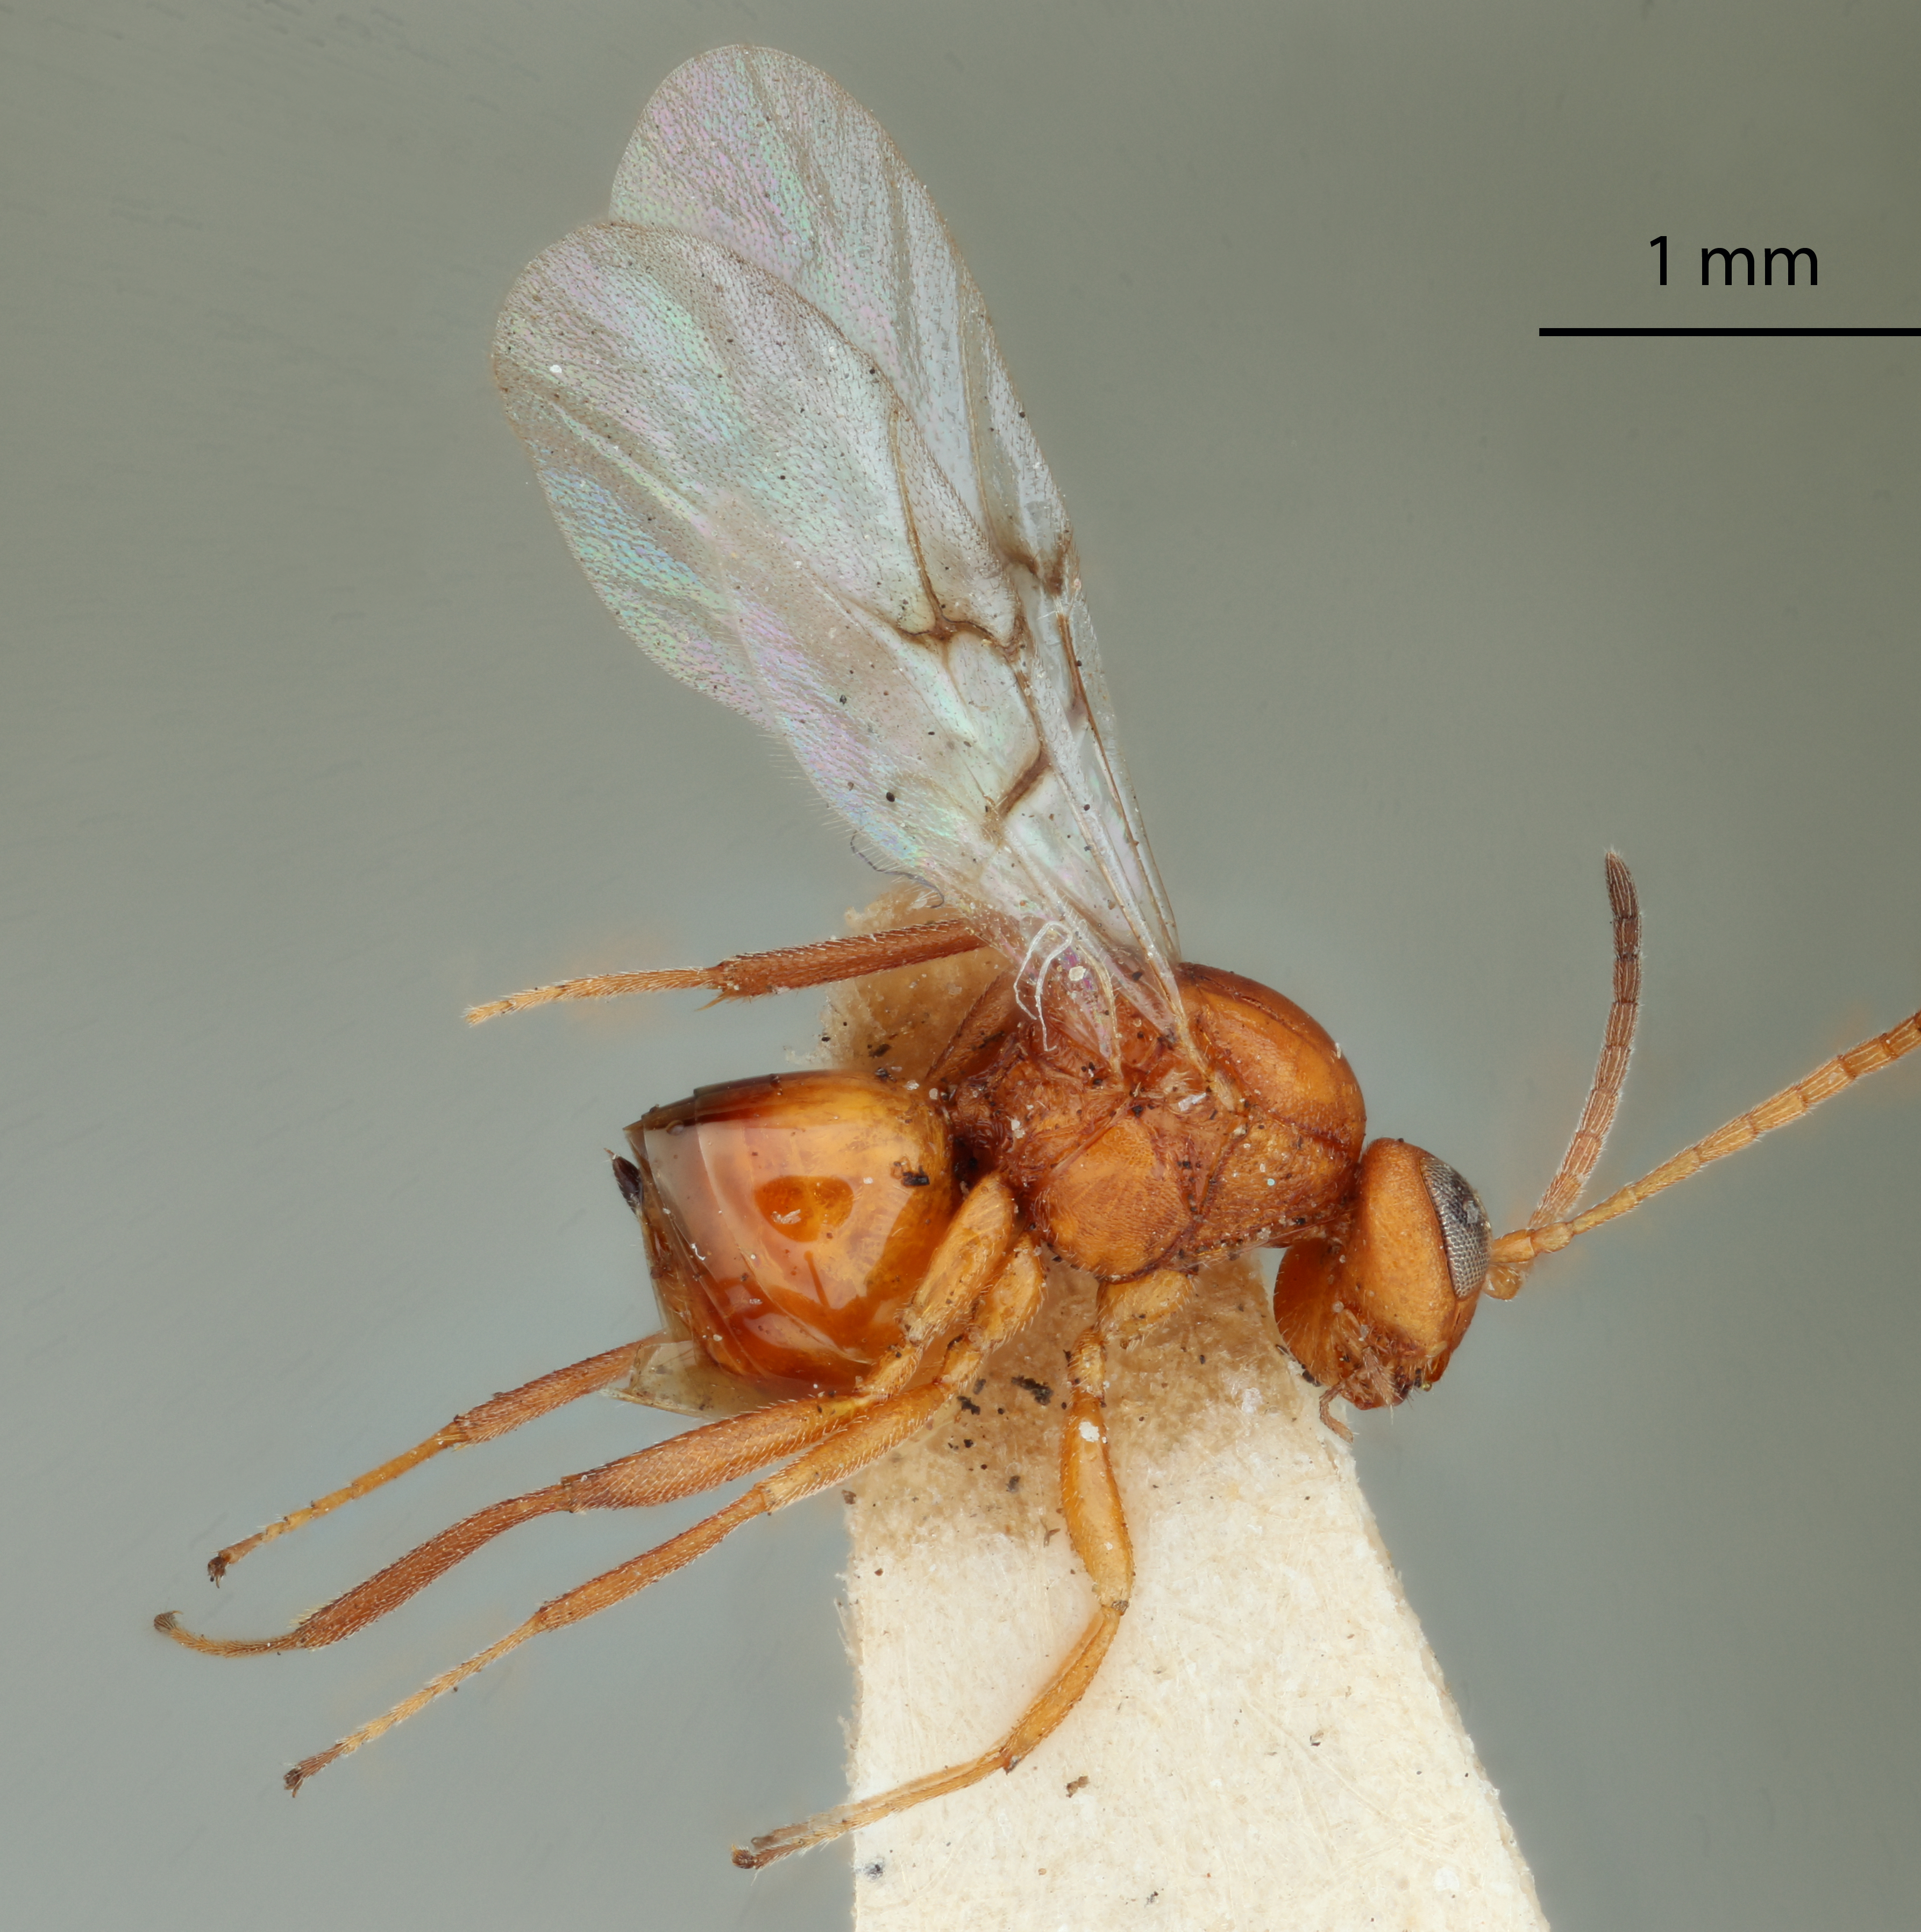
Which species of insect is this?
Loxaulus beutenmuelleri
